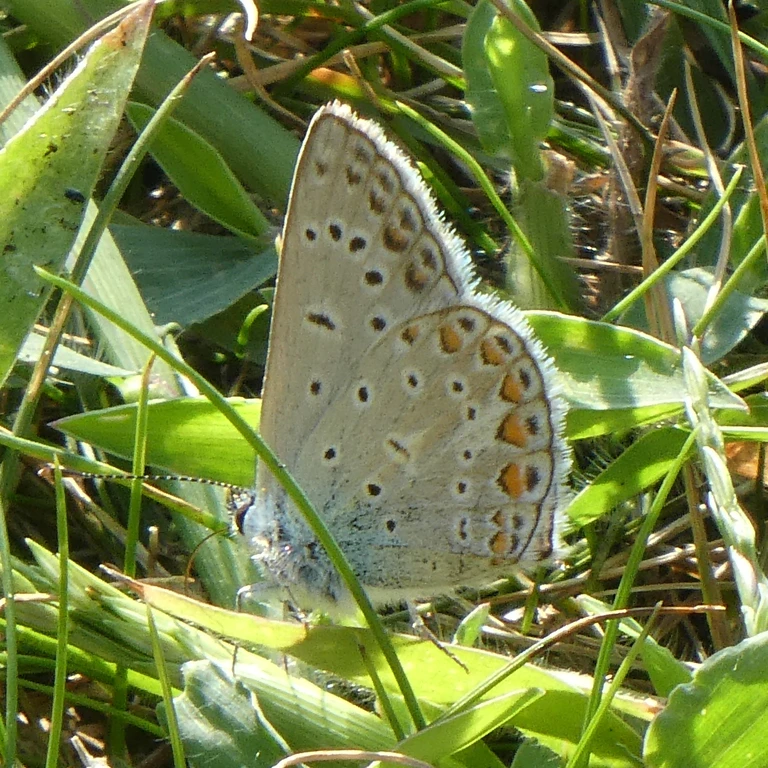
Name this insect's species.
Polyommatus icarus
